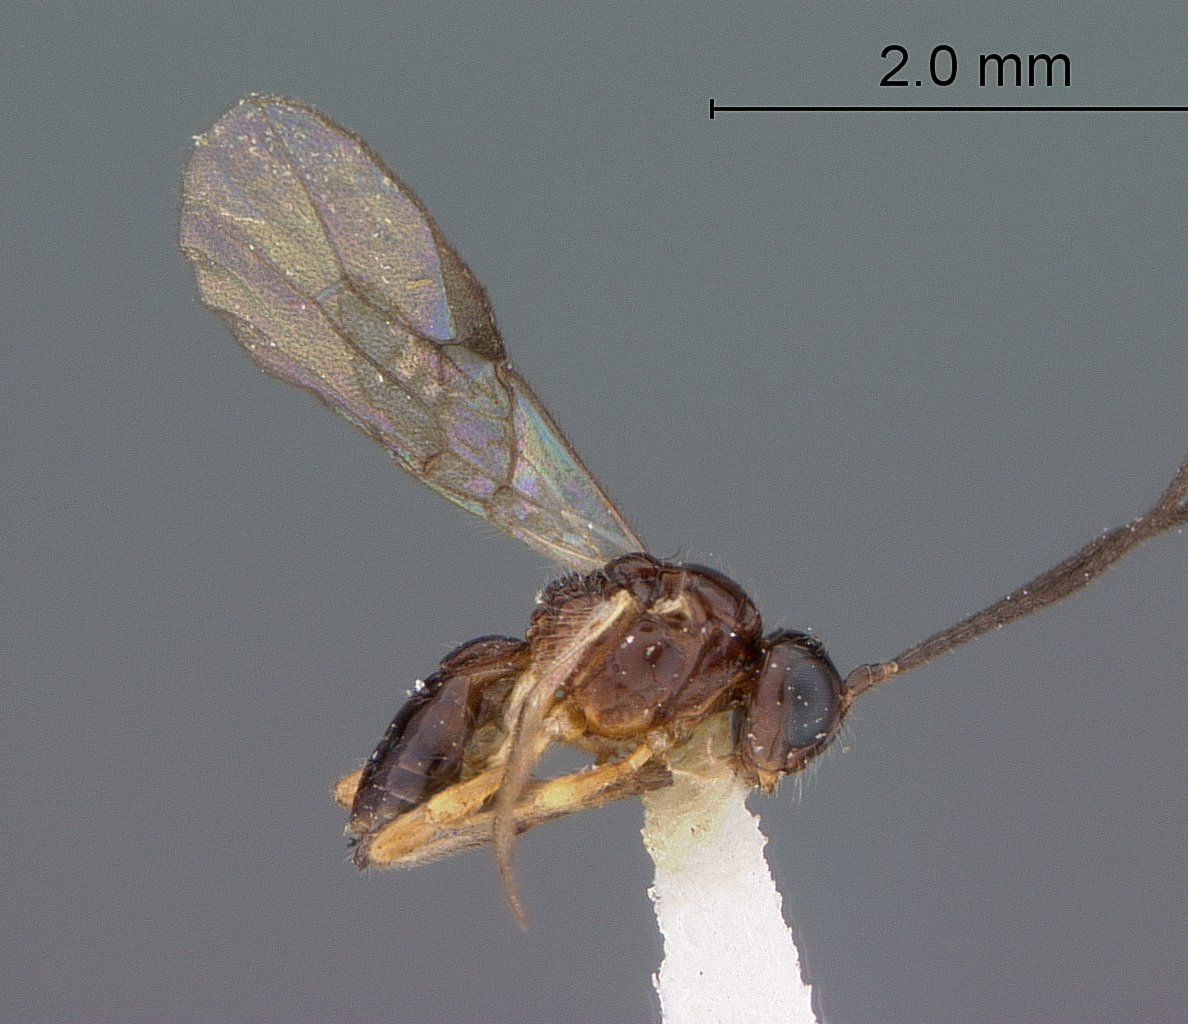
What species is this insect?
Opius carinifer
